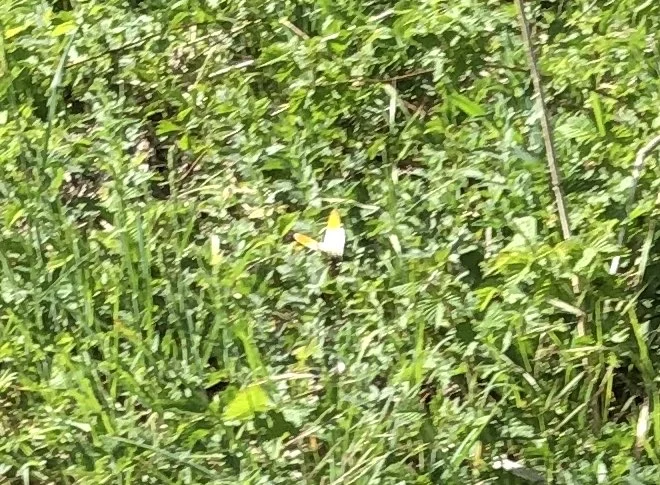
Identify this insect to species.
Anthocharis cardamines
